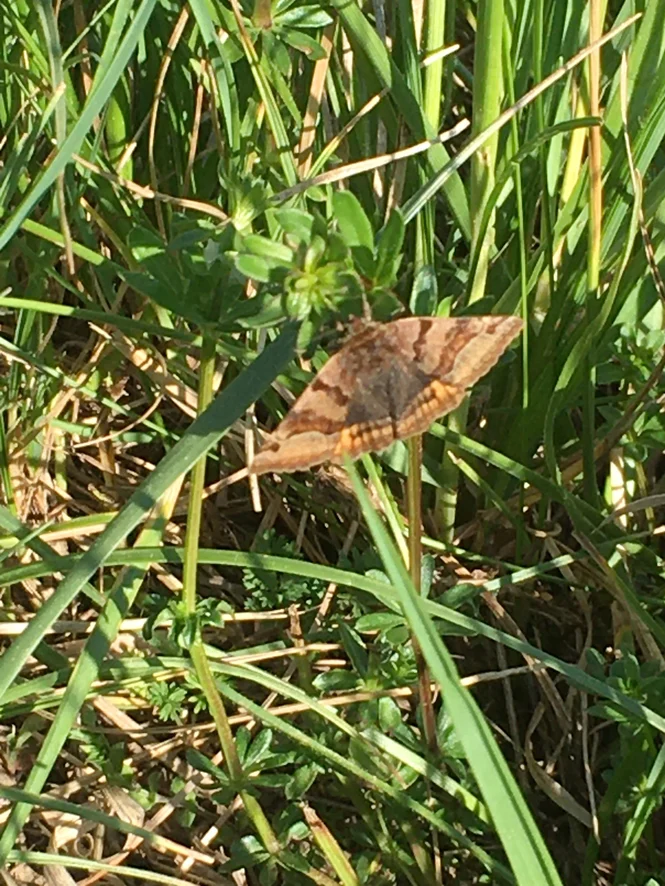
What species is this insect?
Euclidia glyphica
